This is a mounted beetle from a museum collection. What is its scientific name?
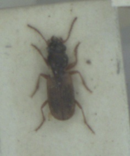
Bembidion laterale
